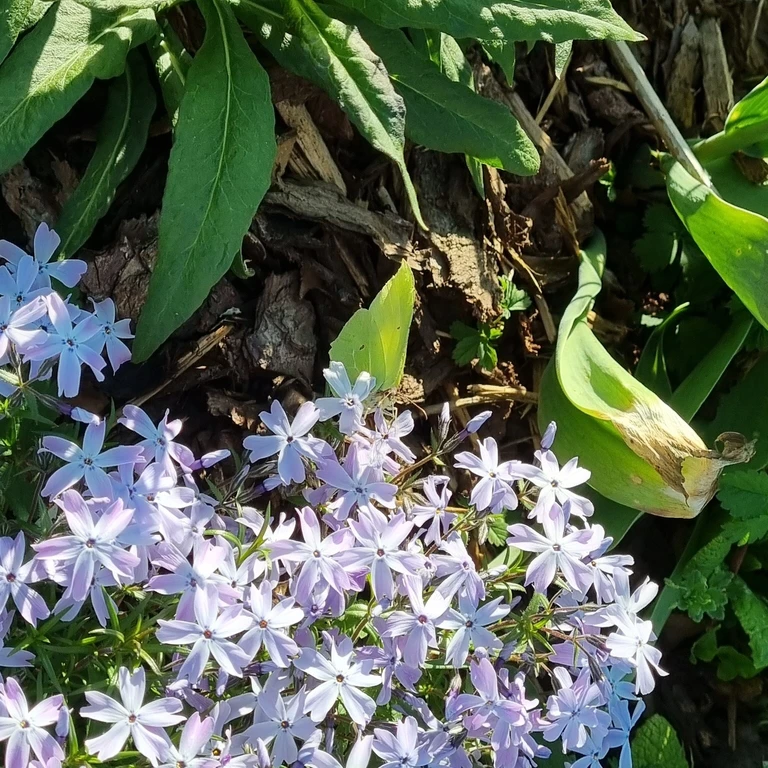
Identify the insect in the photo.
Gonepteryx rhamni
